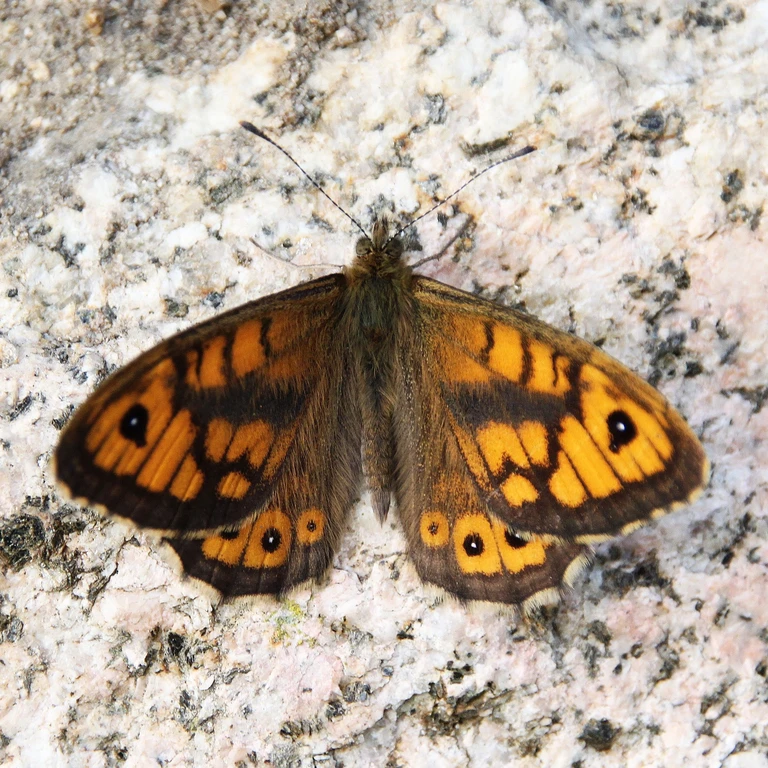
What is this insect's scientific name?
Lasiommata megera (also Pararge megera)
